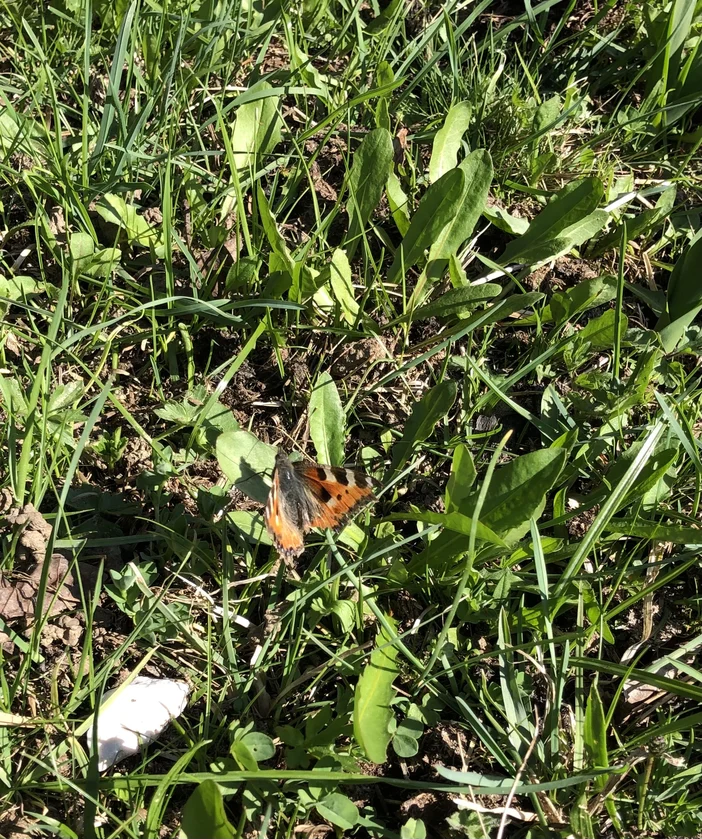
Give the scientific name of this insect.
Aglais urticae
